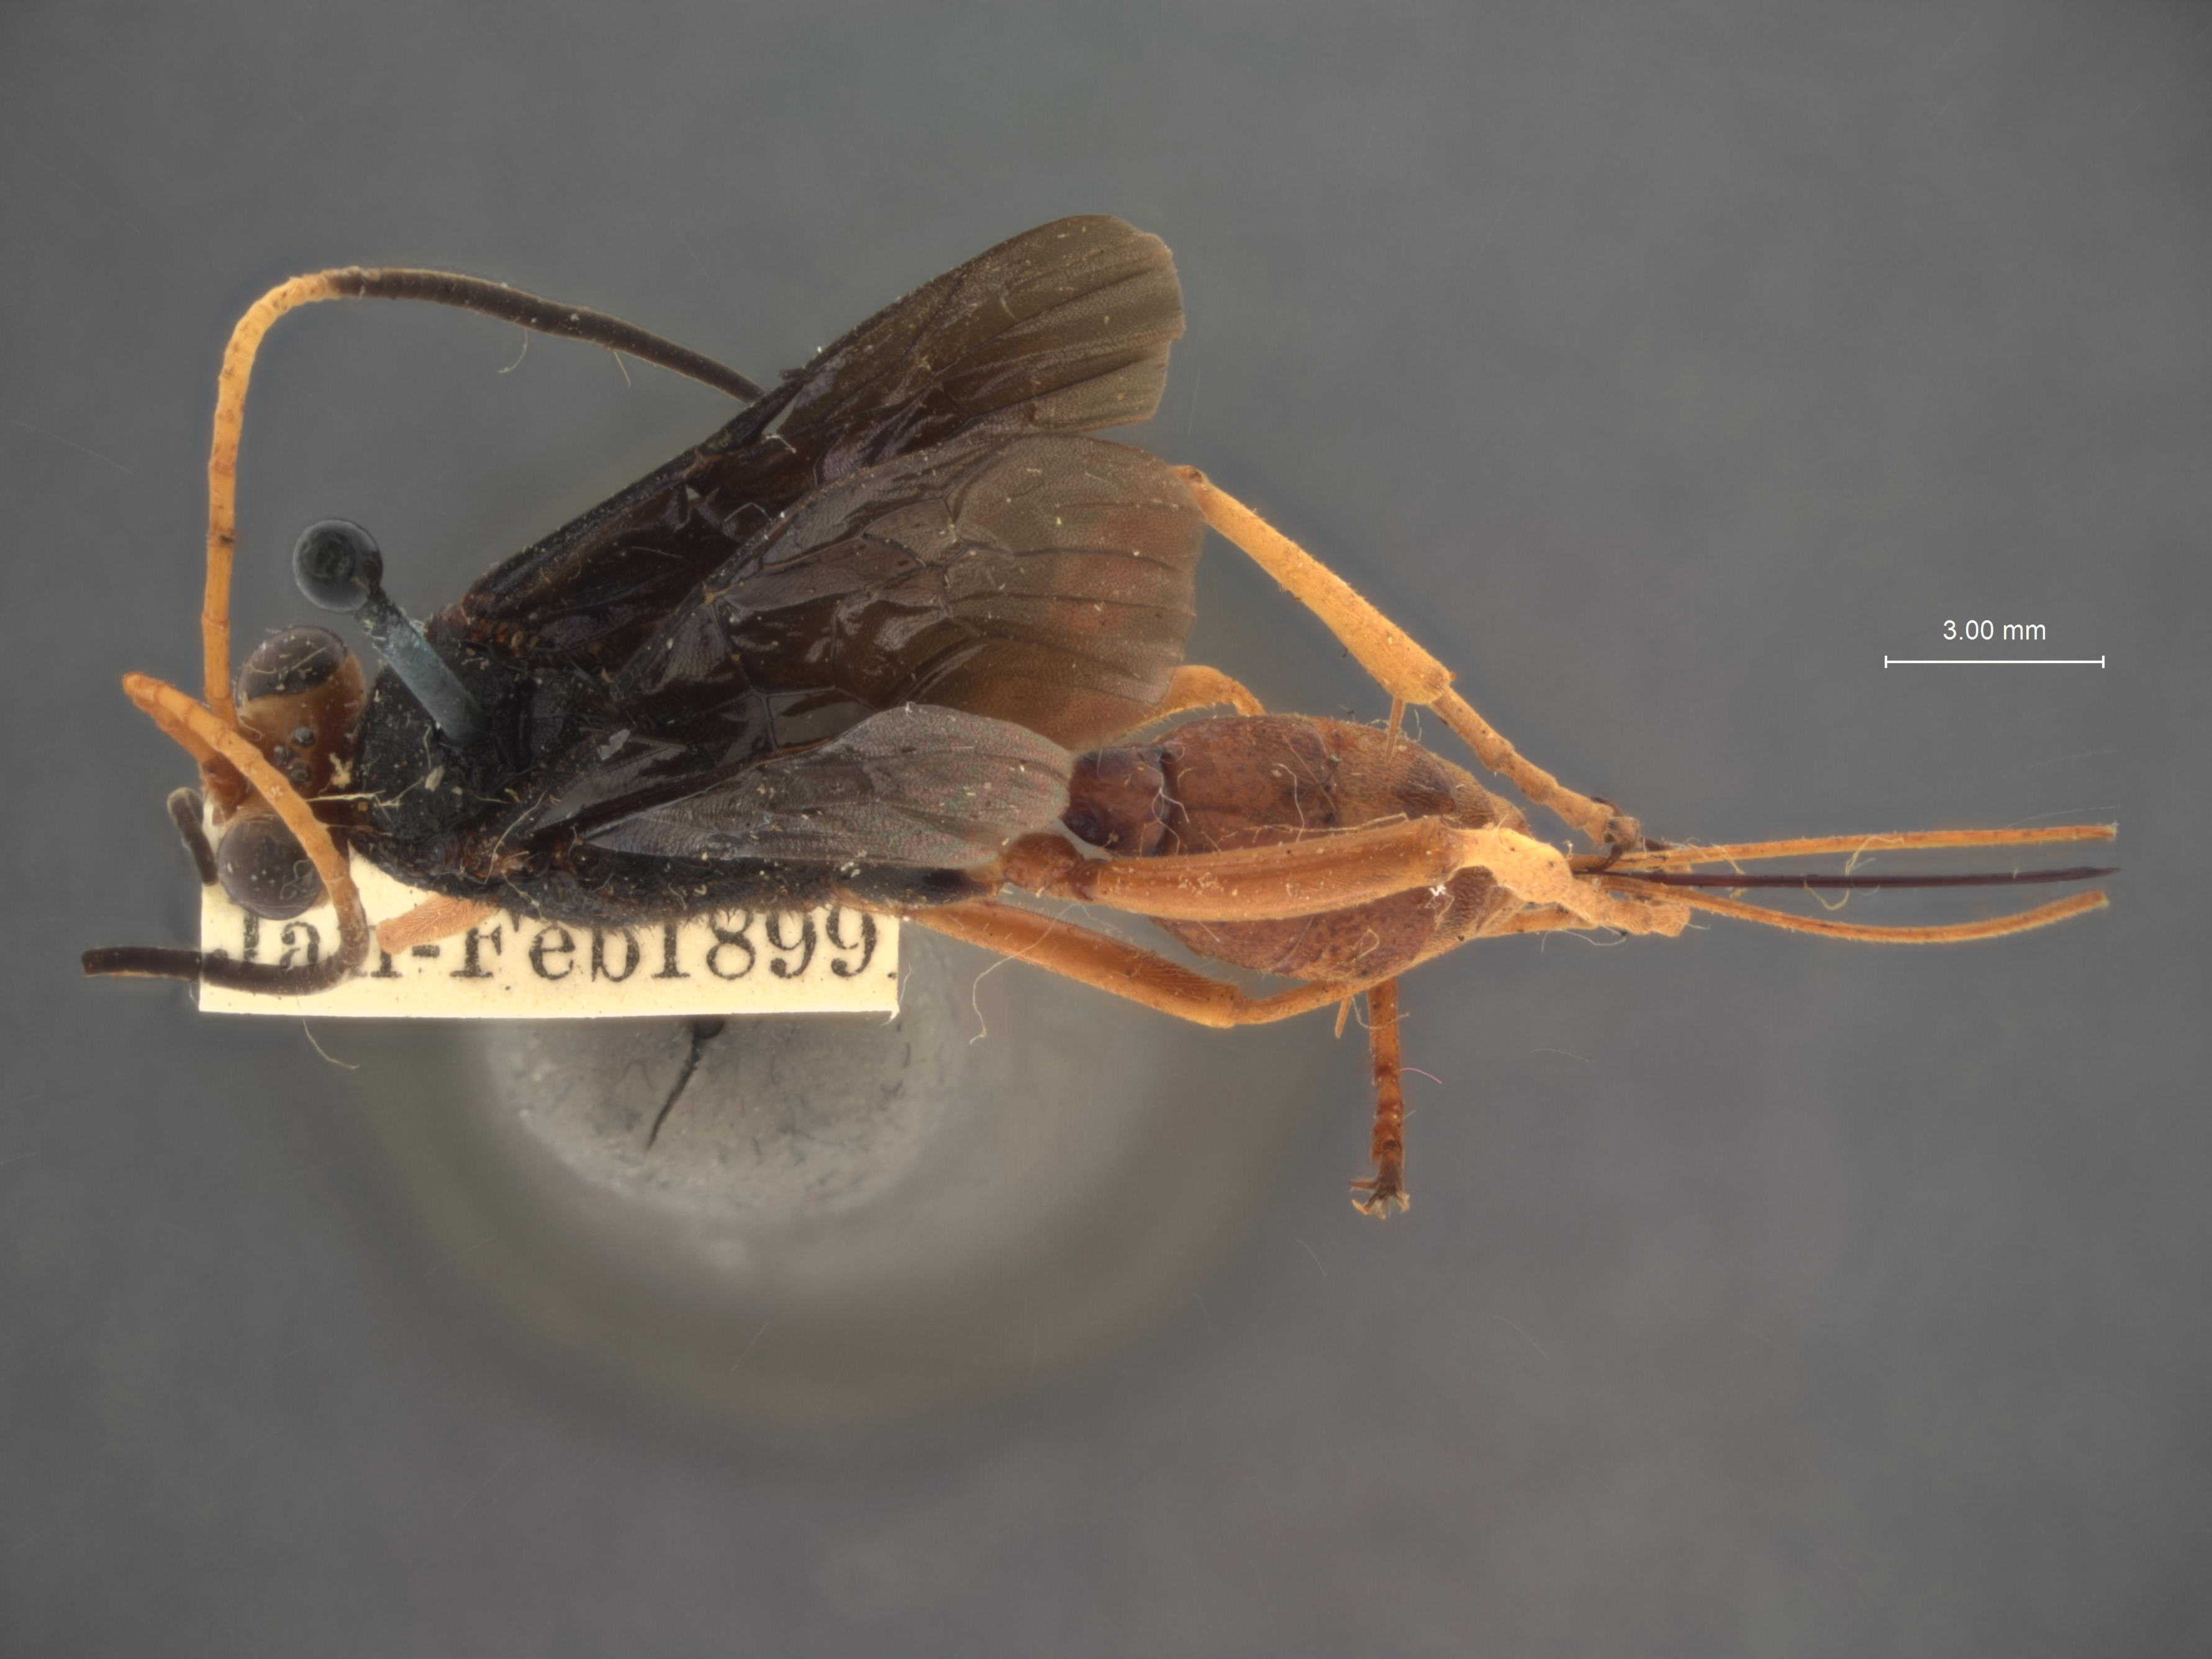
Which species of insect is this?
Mansa bicolor
